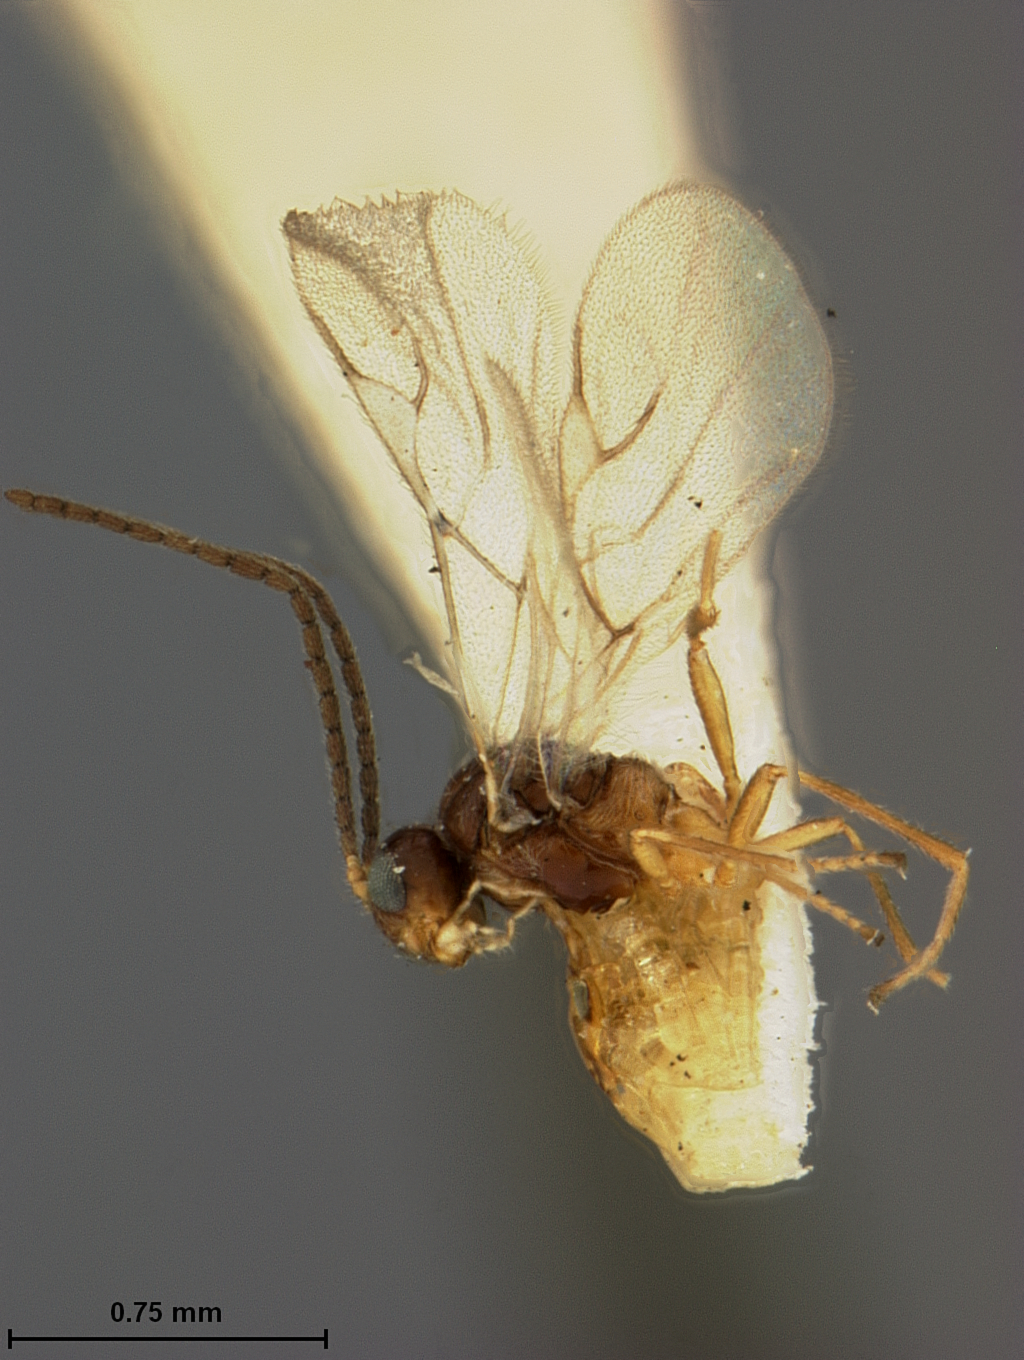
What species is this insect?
Diaeretus brunniventris
